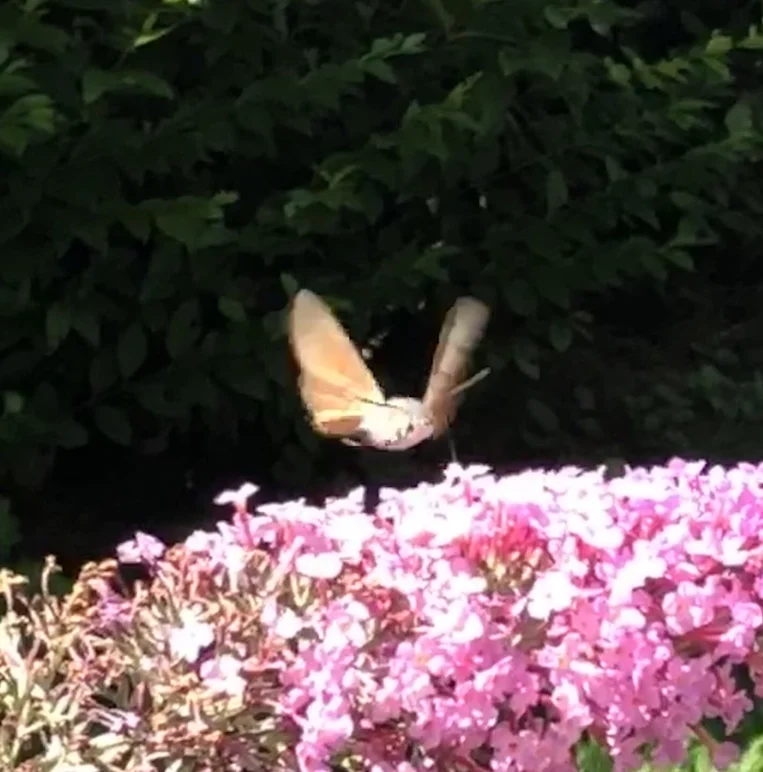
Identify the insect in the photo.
Macroglossum stellatarum
